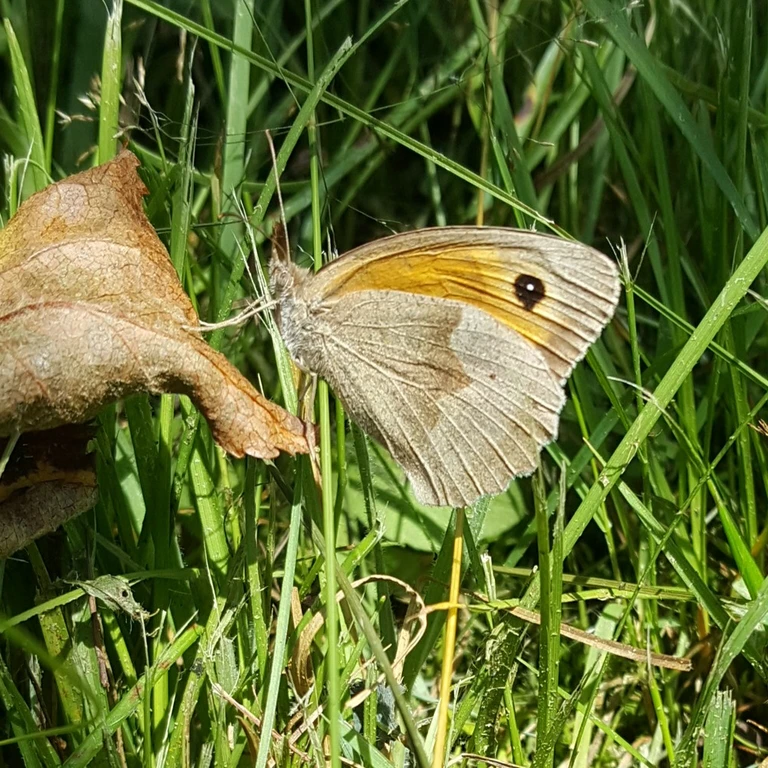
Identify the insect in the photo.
Maniola jurtina
